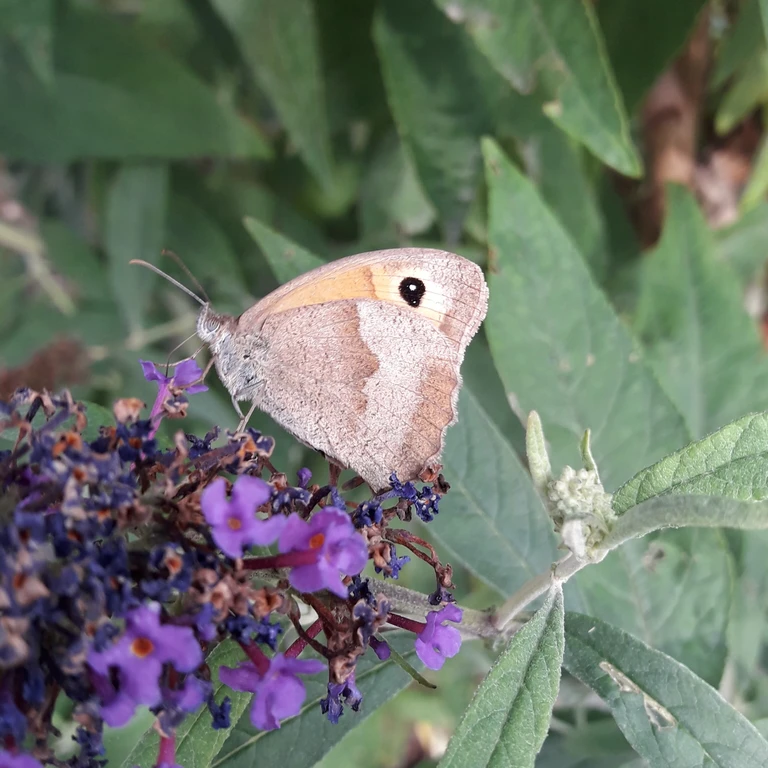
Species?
Maniola jurtina
